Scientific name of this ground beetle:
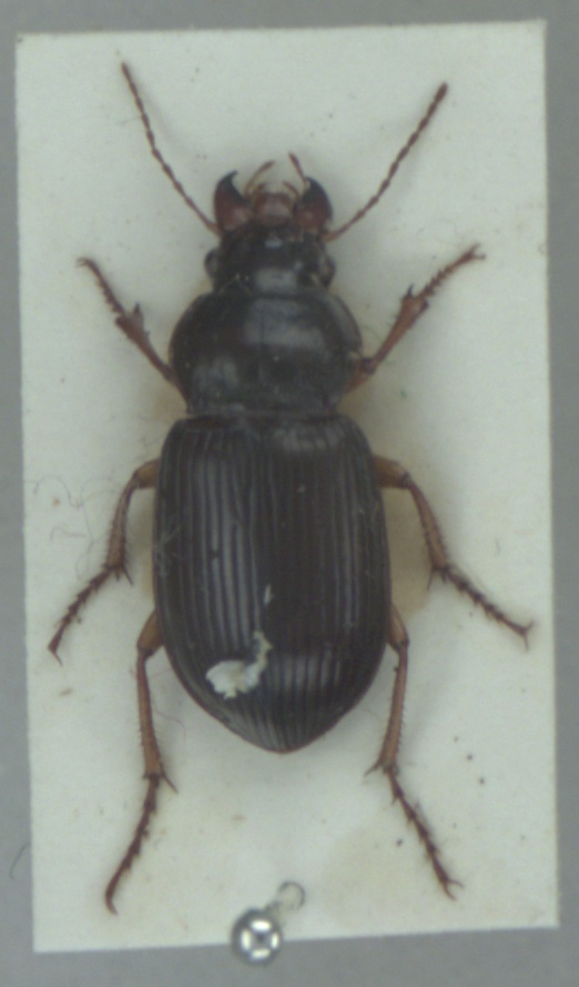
Amara aulica
